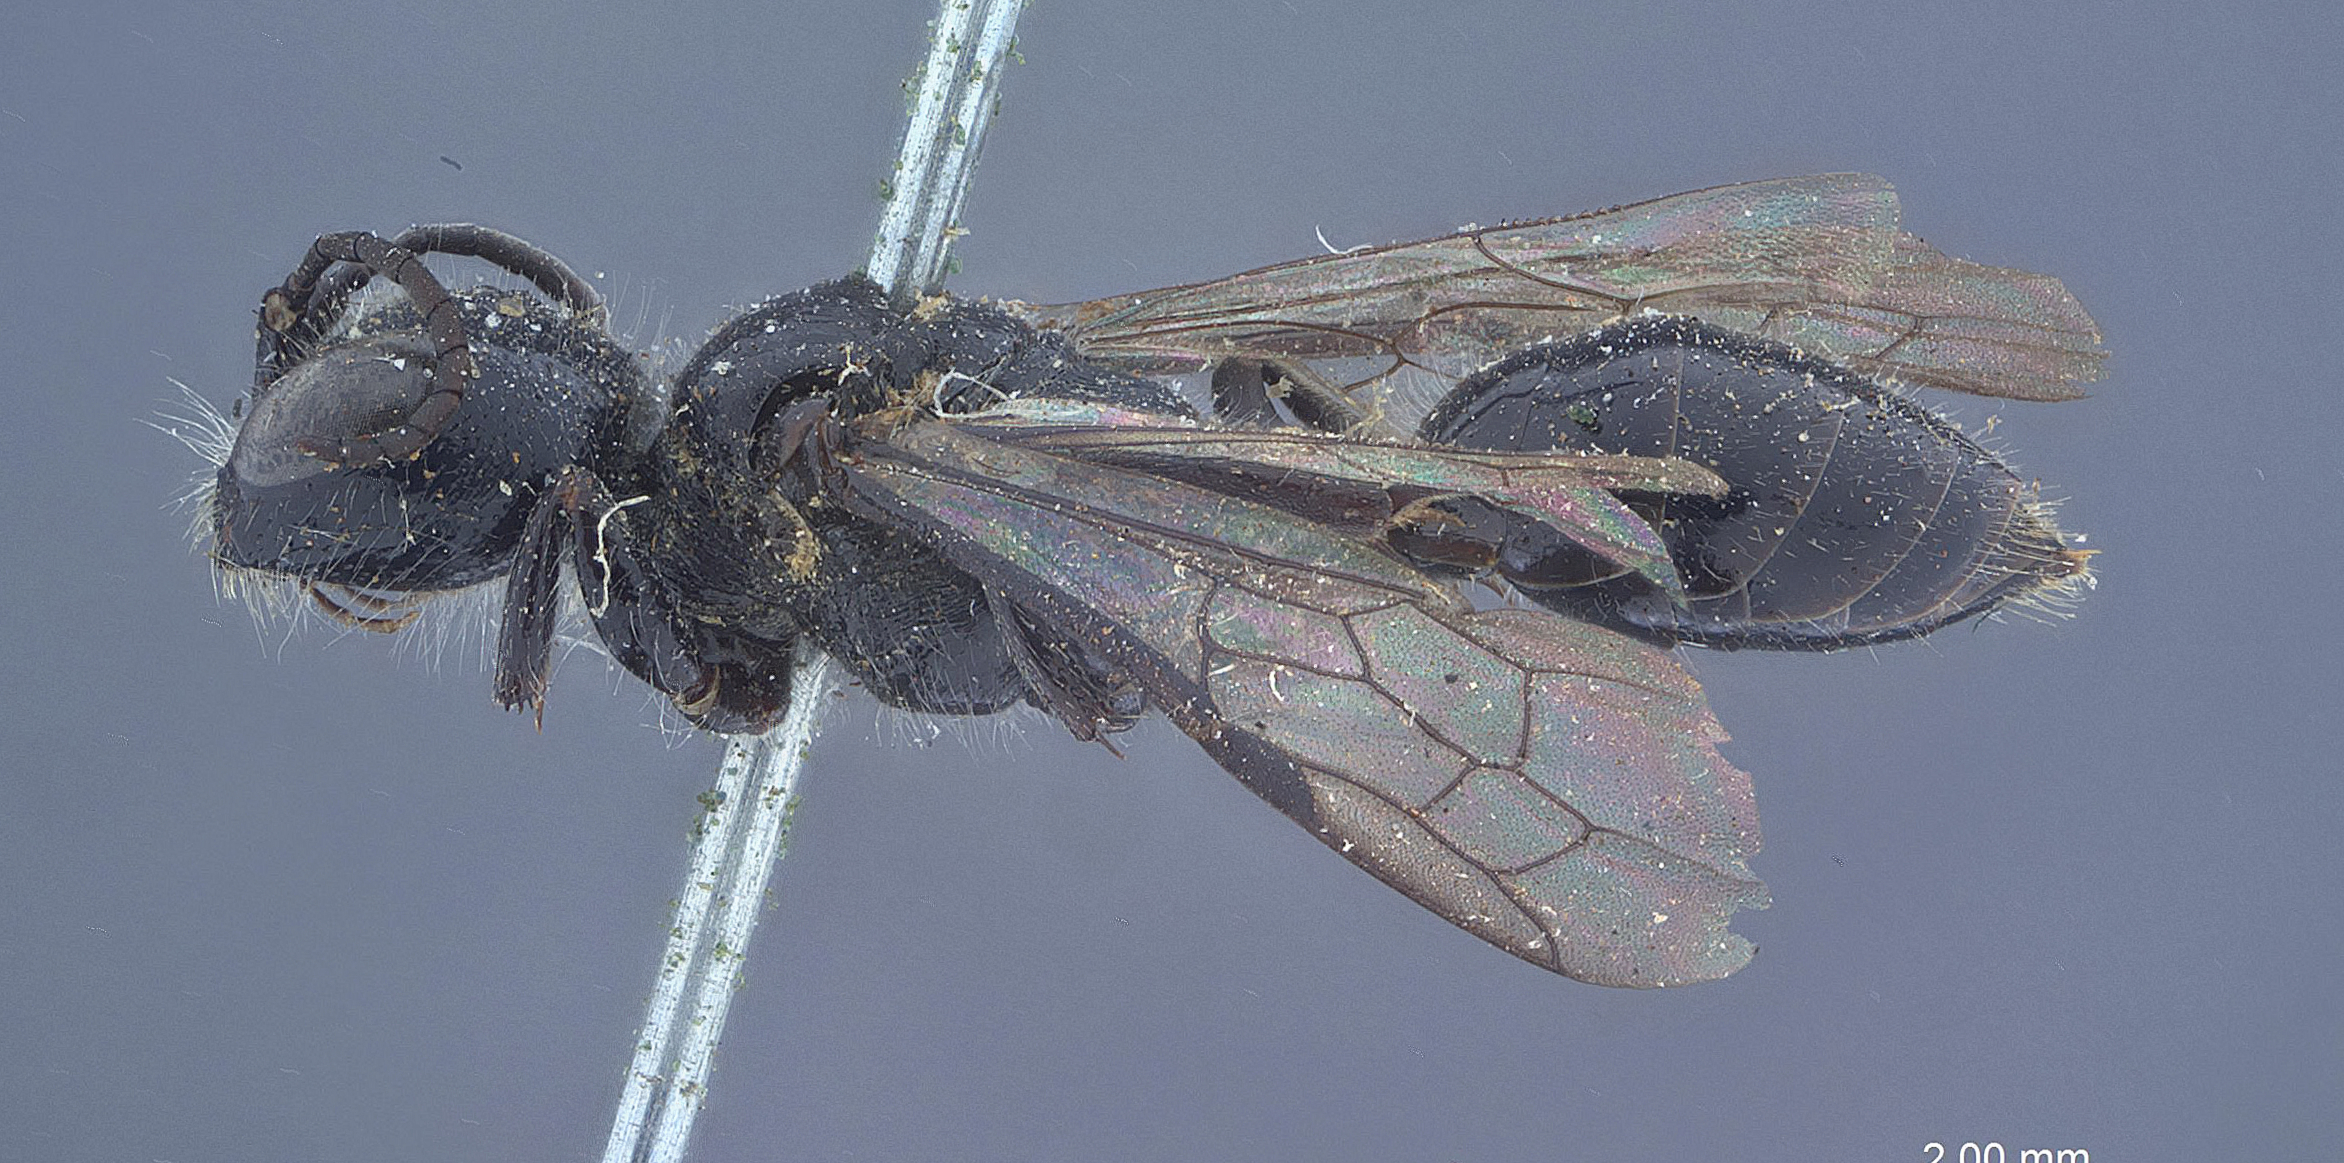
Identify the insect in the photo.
Pemphredon rileyi
